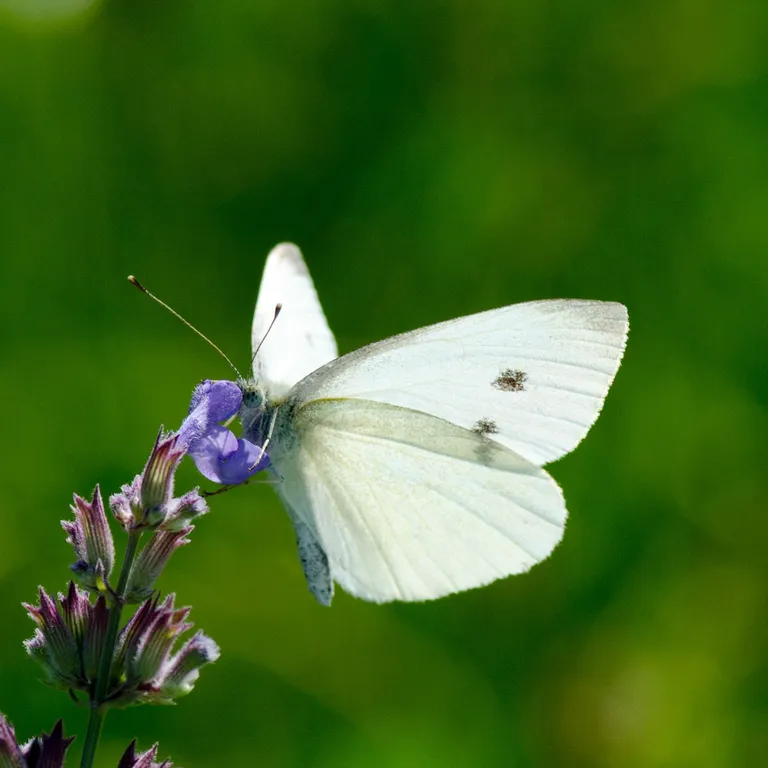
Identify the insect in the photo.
Pieris rapae
